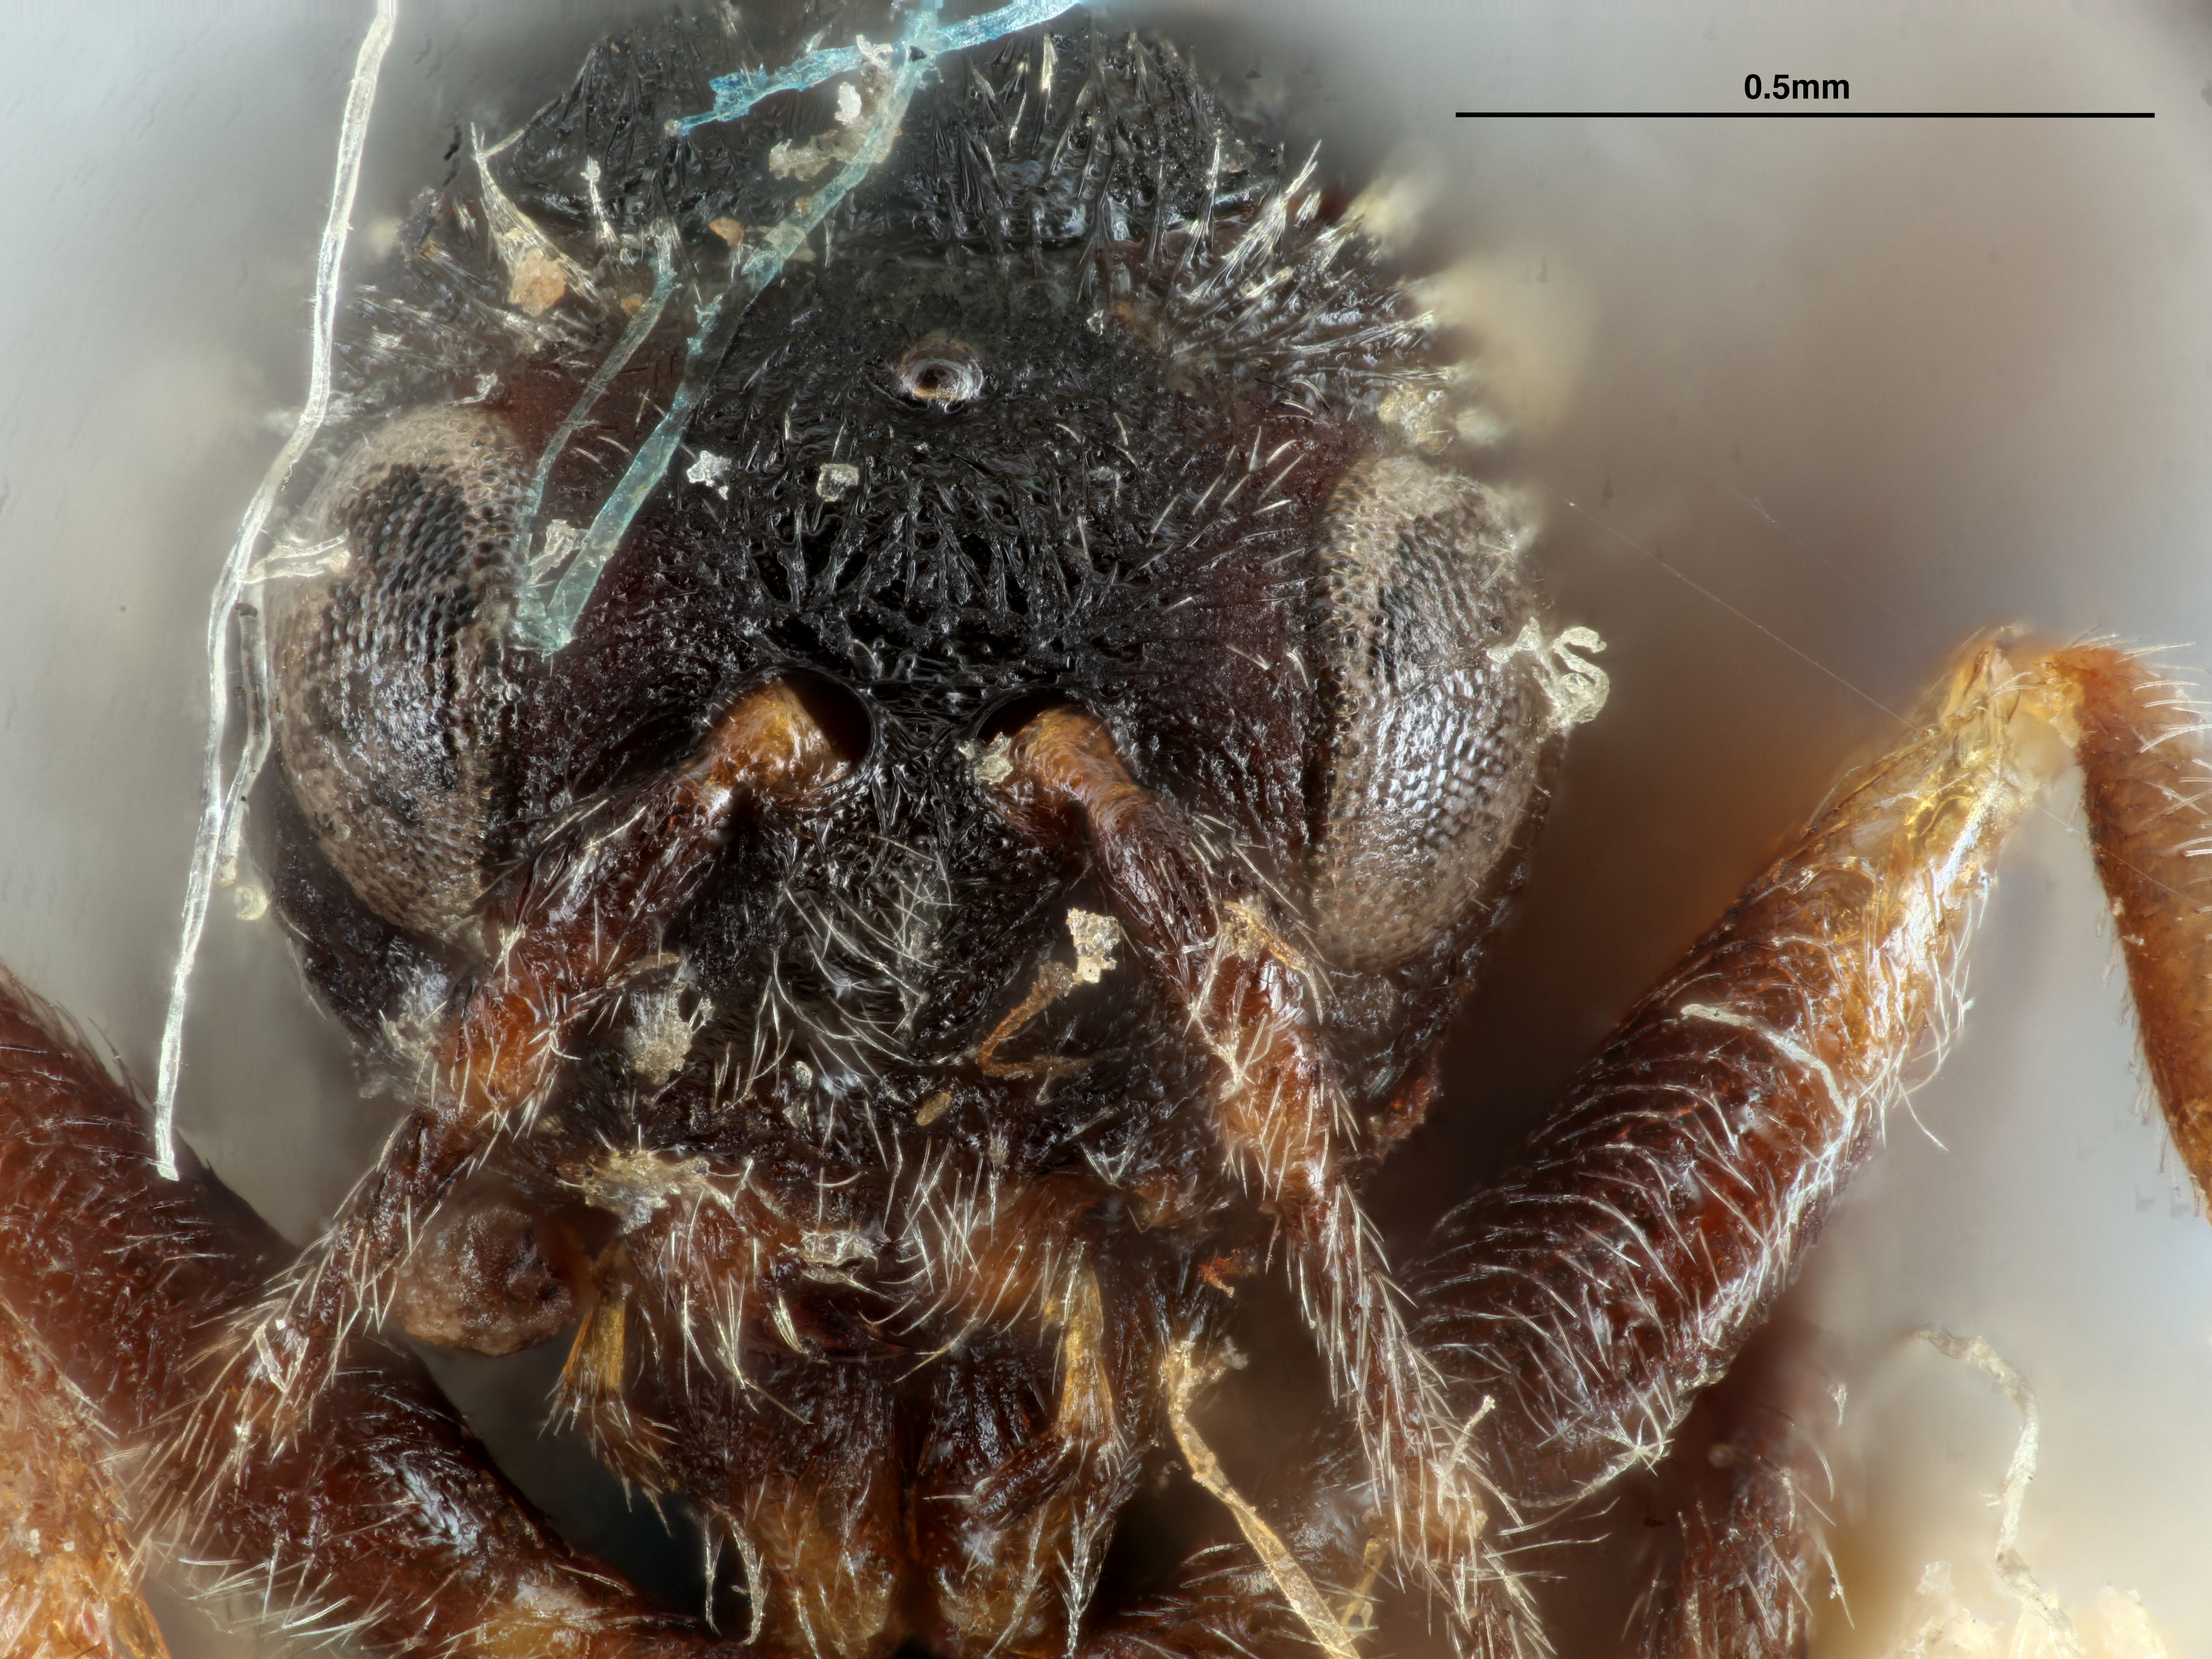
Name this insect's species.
Cynips dimorphus
